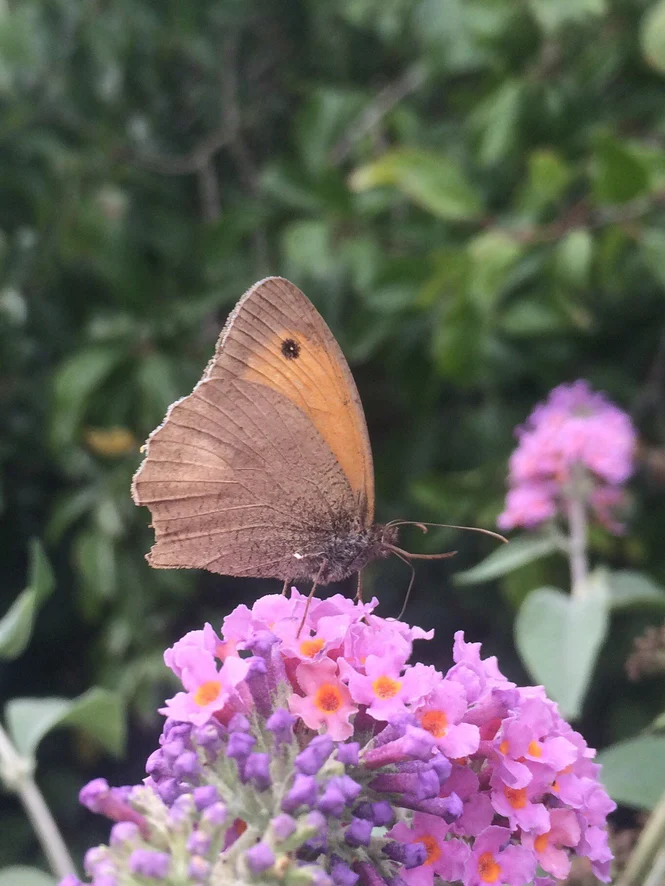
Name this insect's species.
Maniola jurtina
